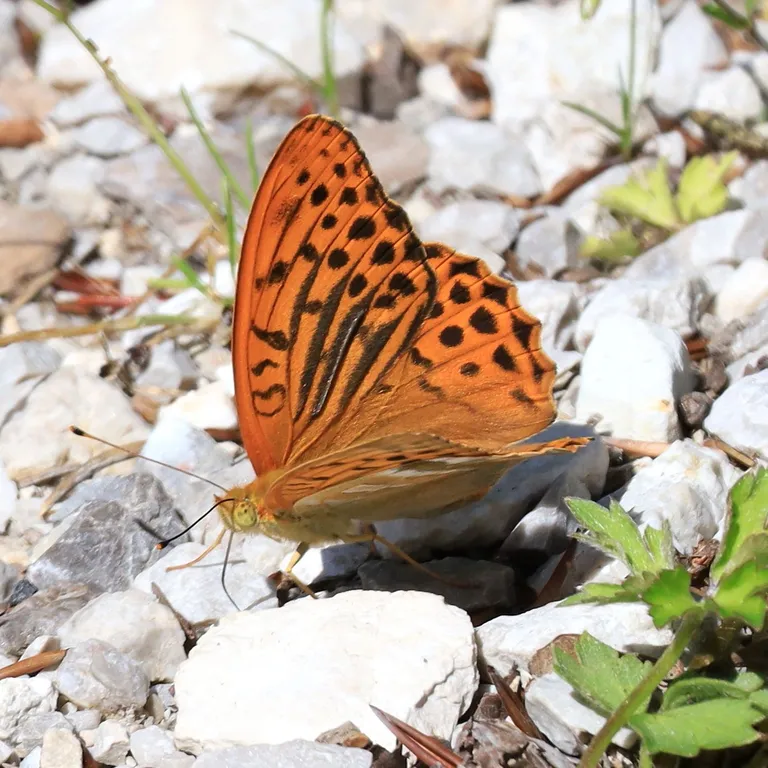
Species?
Argynnis paphia
